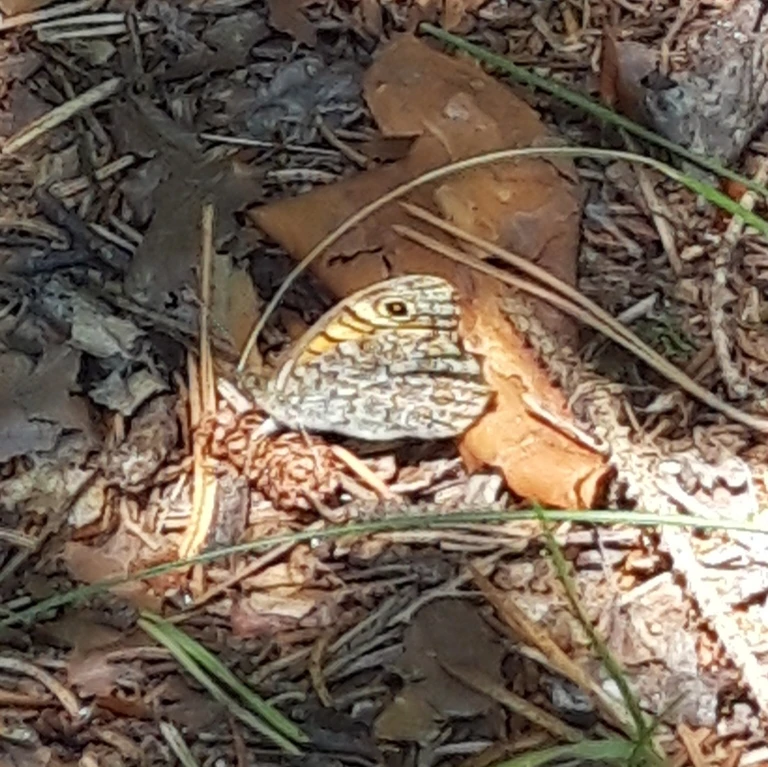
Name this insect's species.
Lasiommata megera (also Pararge megera)
